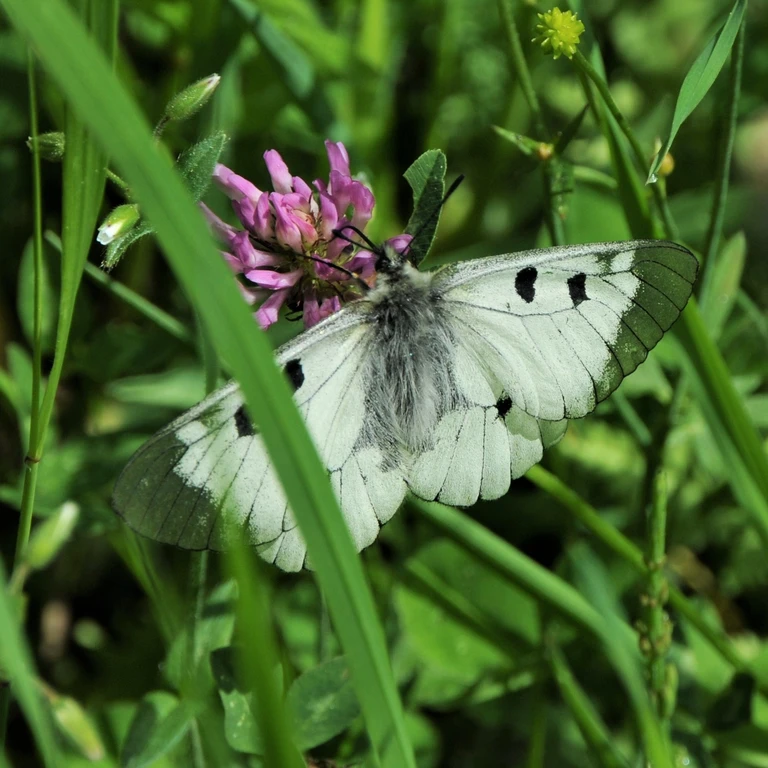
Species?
Parnassius mnemosyne
